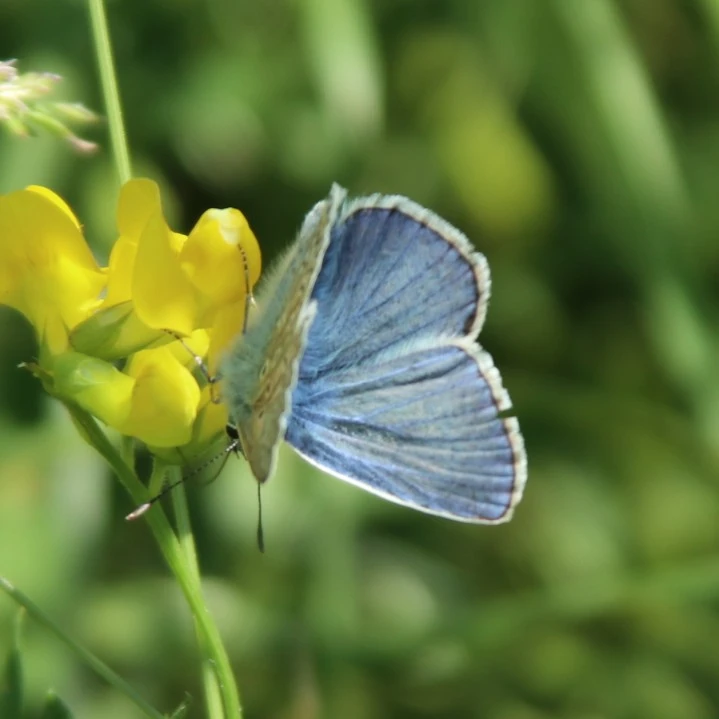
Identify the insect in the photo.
Polyommatus icarus
